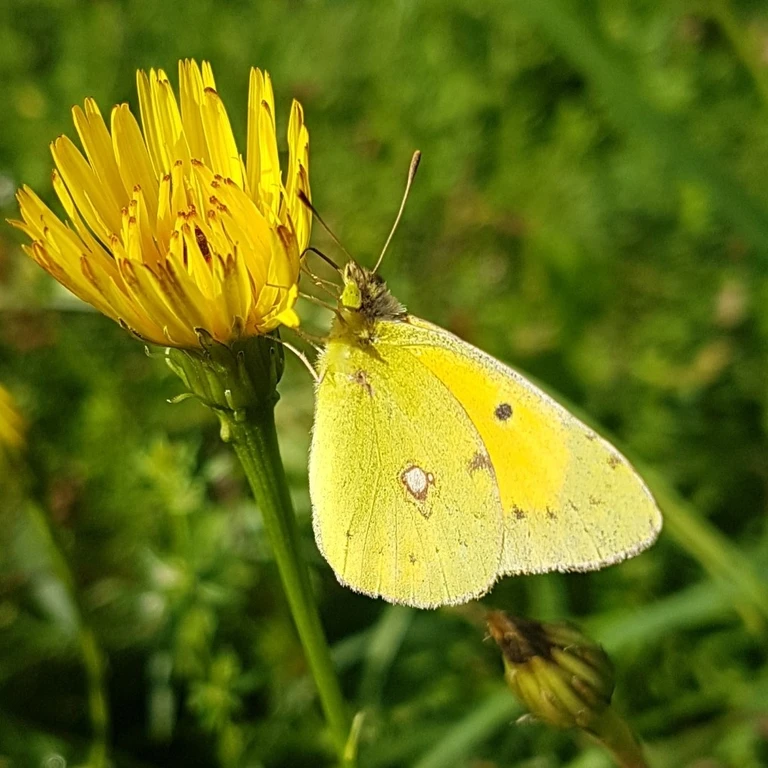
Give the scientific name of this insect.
Colias croceus
